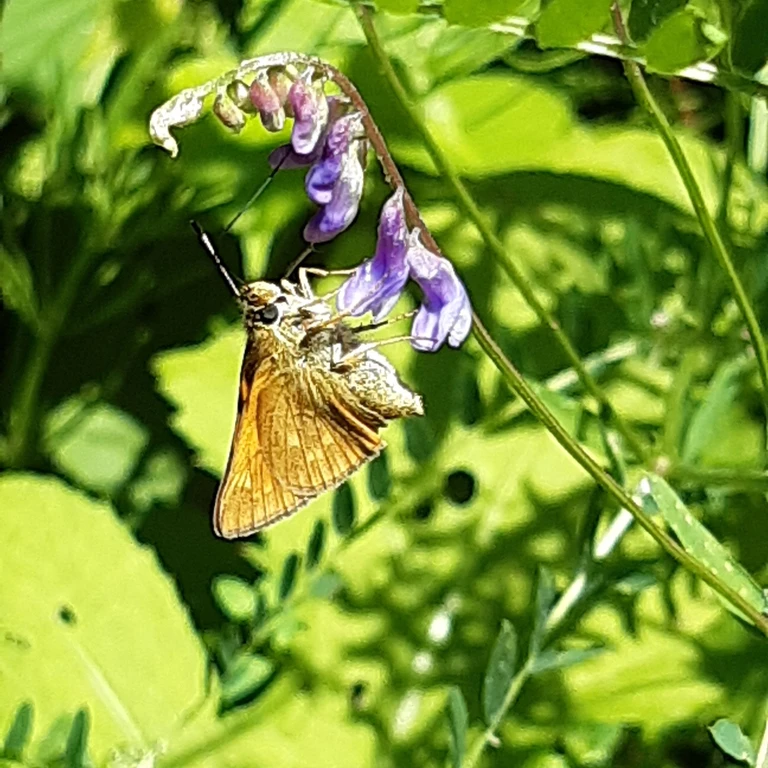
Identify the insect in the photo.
Ochlodes sylvanus (also Ochlodes venata)
